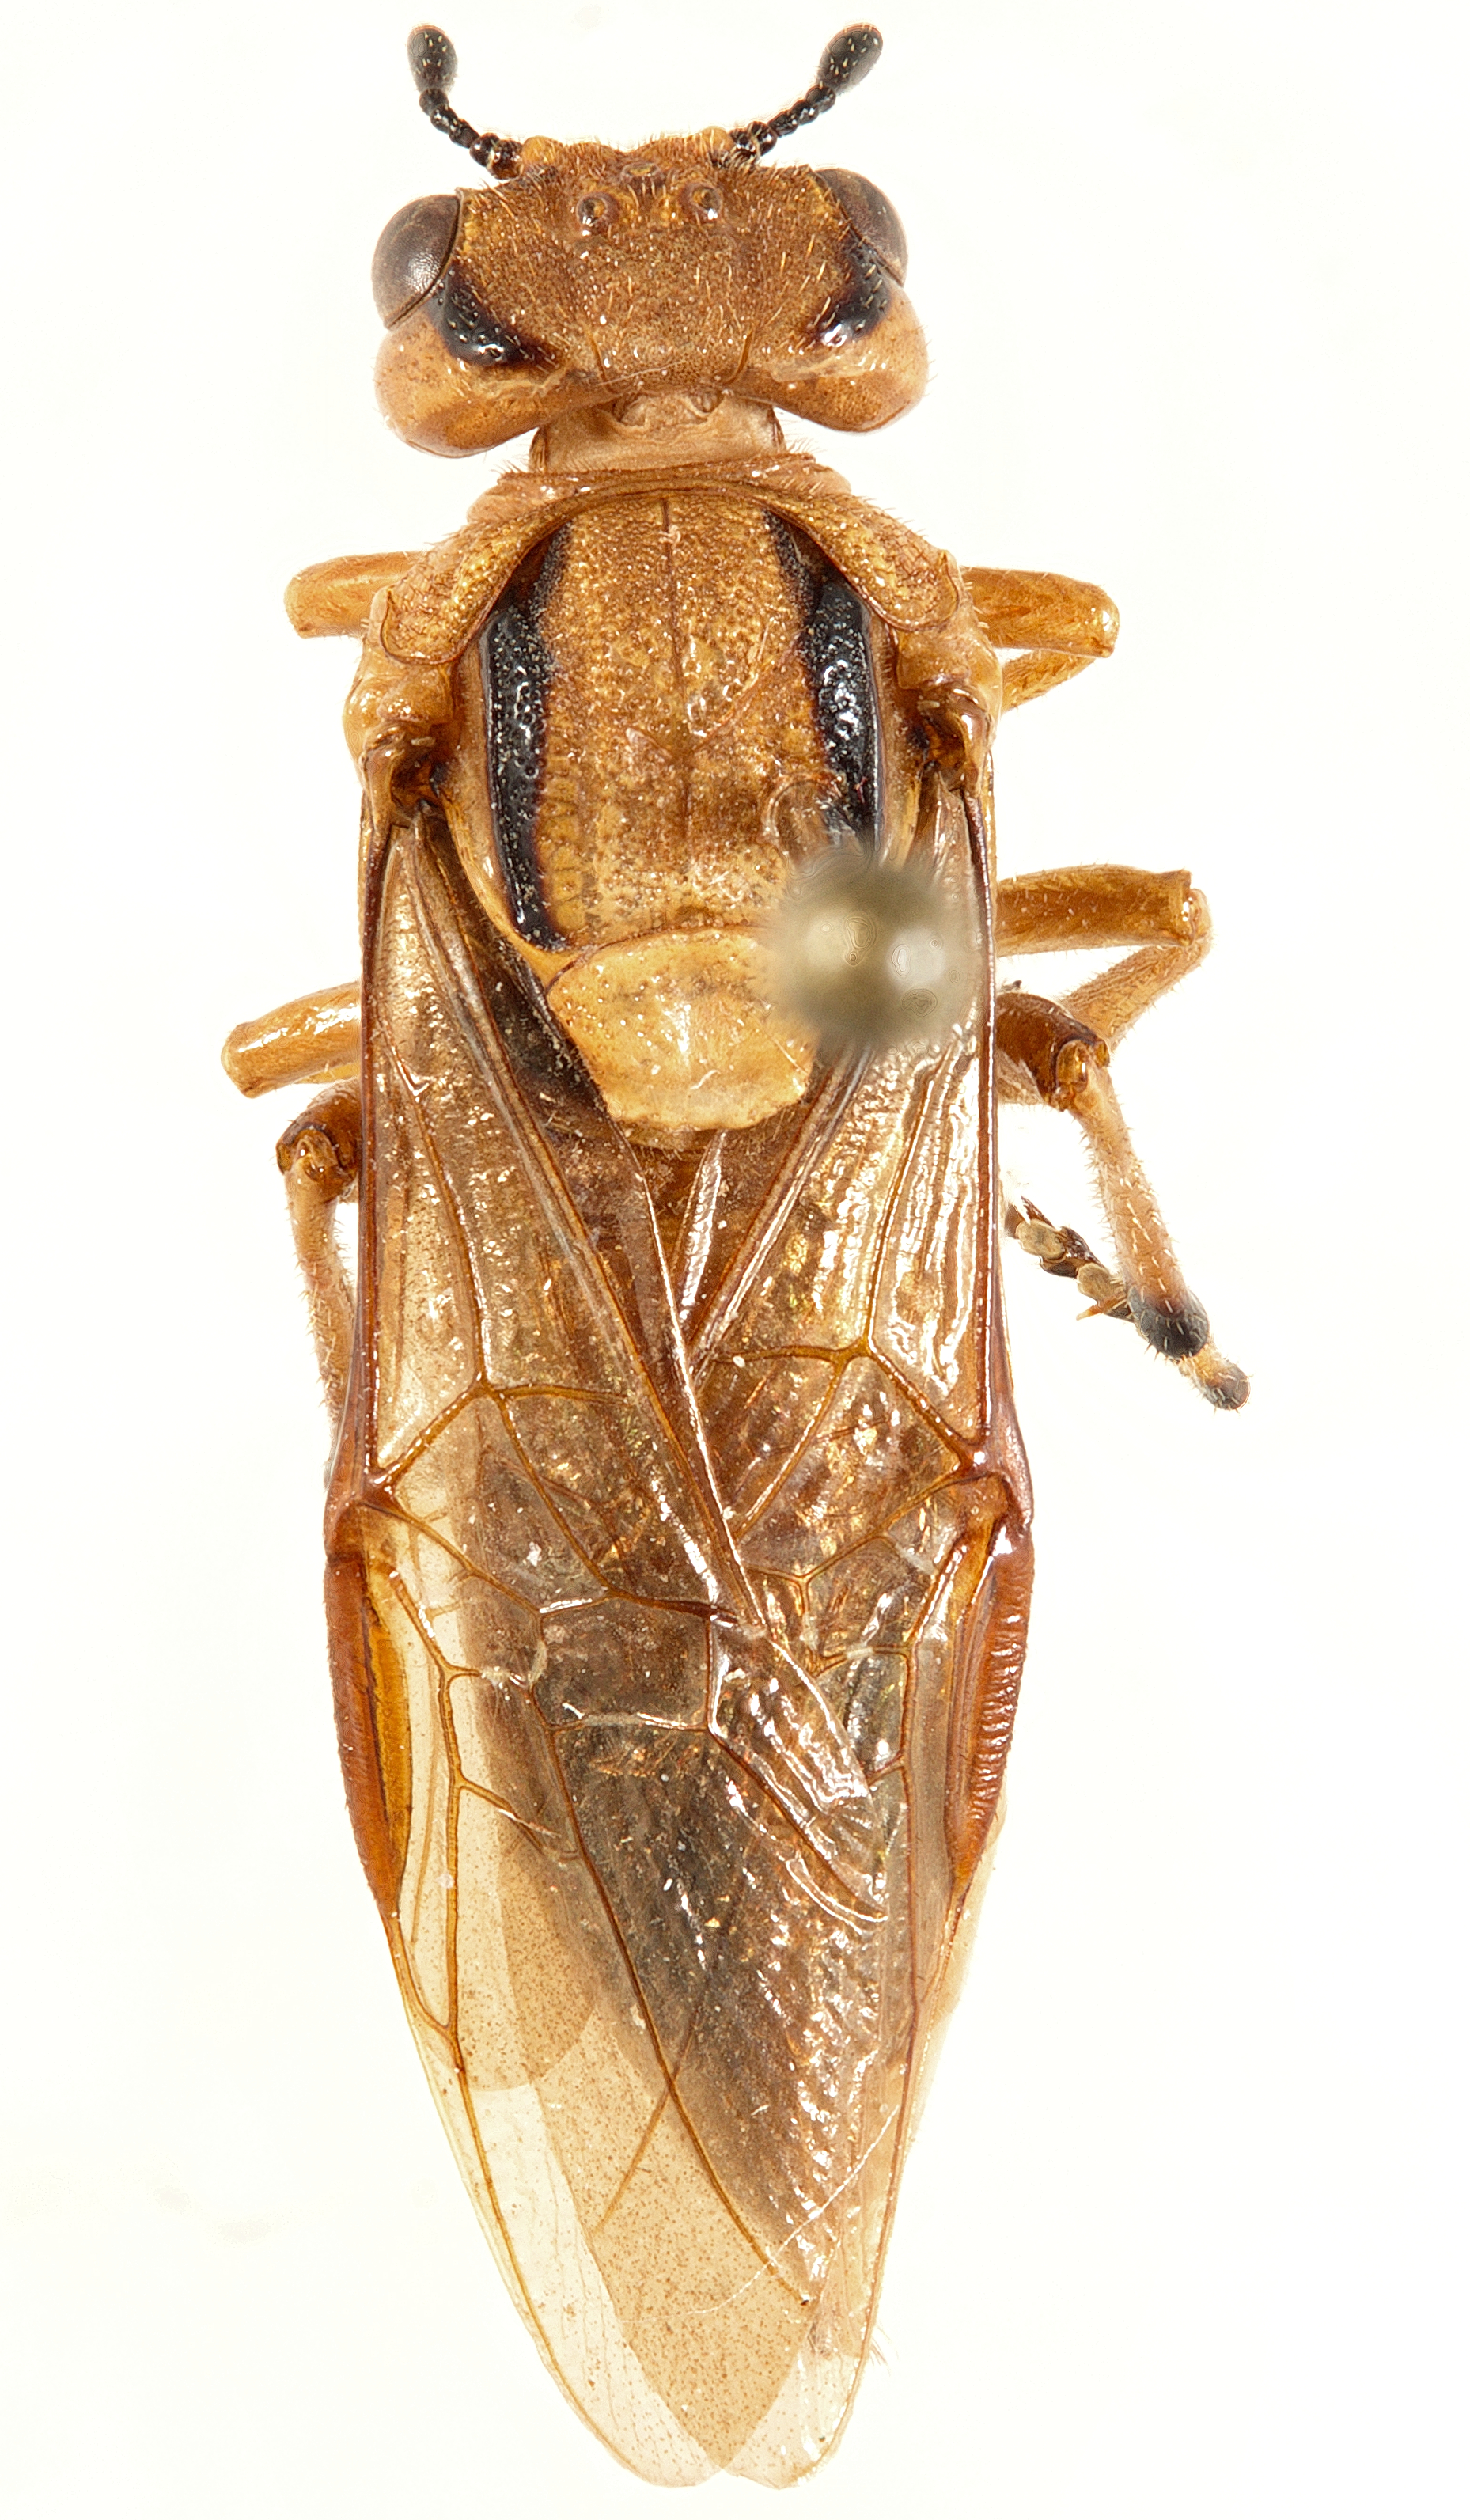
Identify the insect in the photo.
Pseudoperga guerinii
